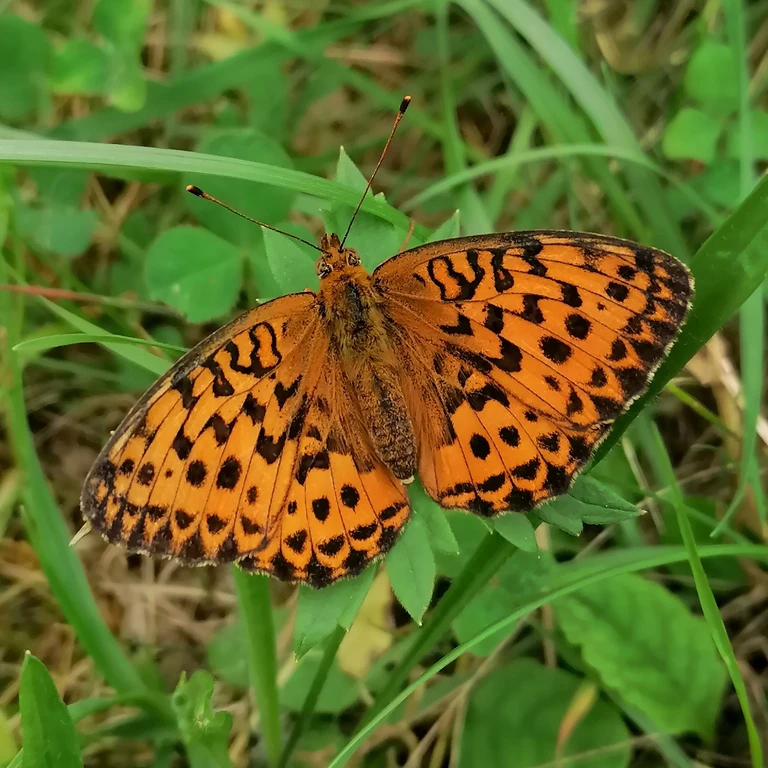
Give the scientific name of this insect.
Brenthis daphne
